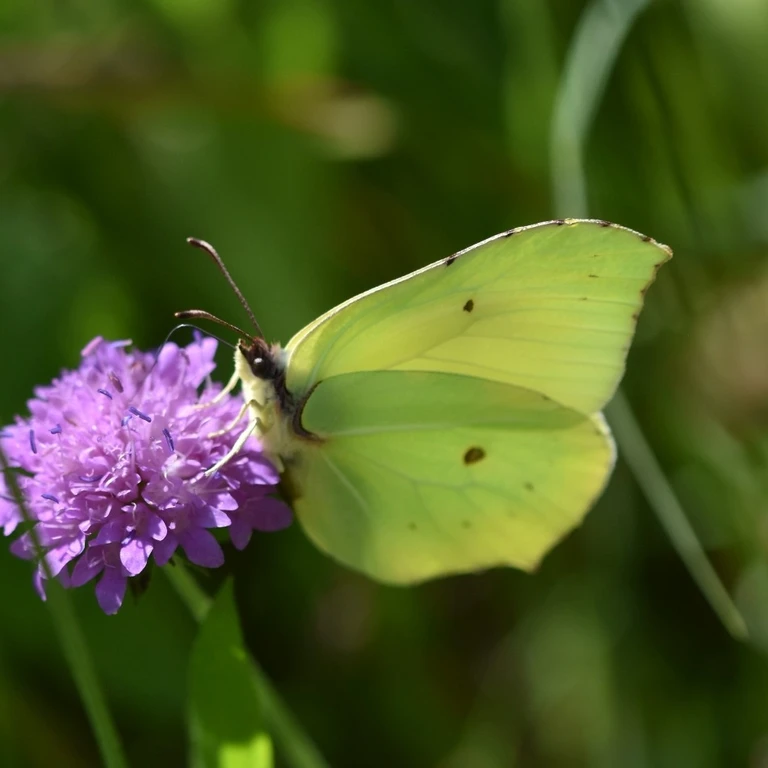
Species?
Gonepteryx rhamni
